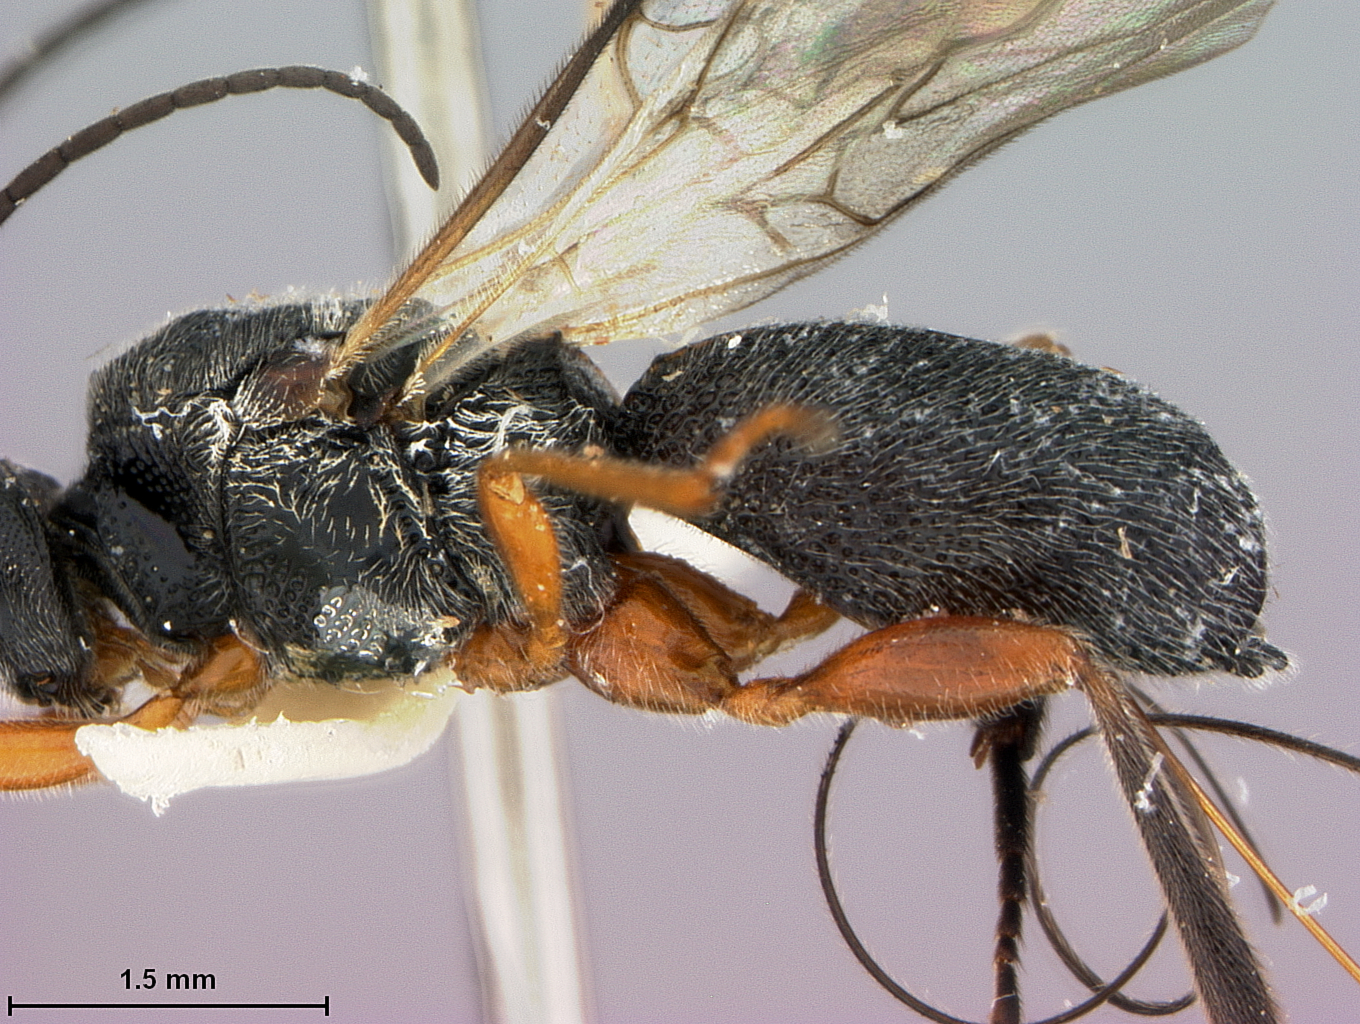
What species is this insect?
Urosigalphus curculionis
